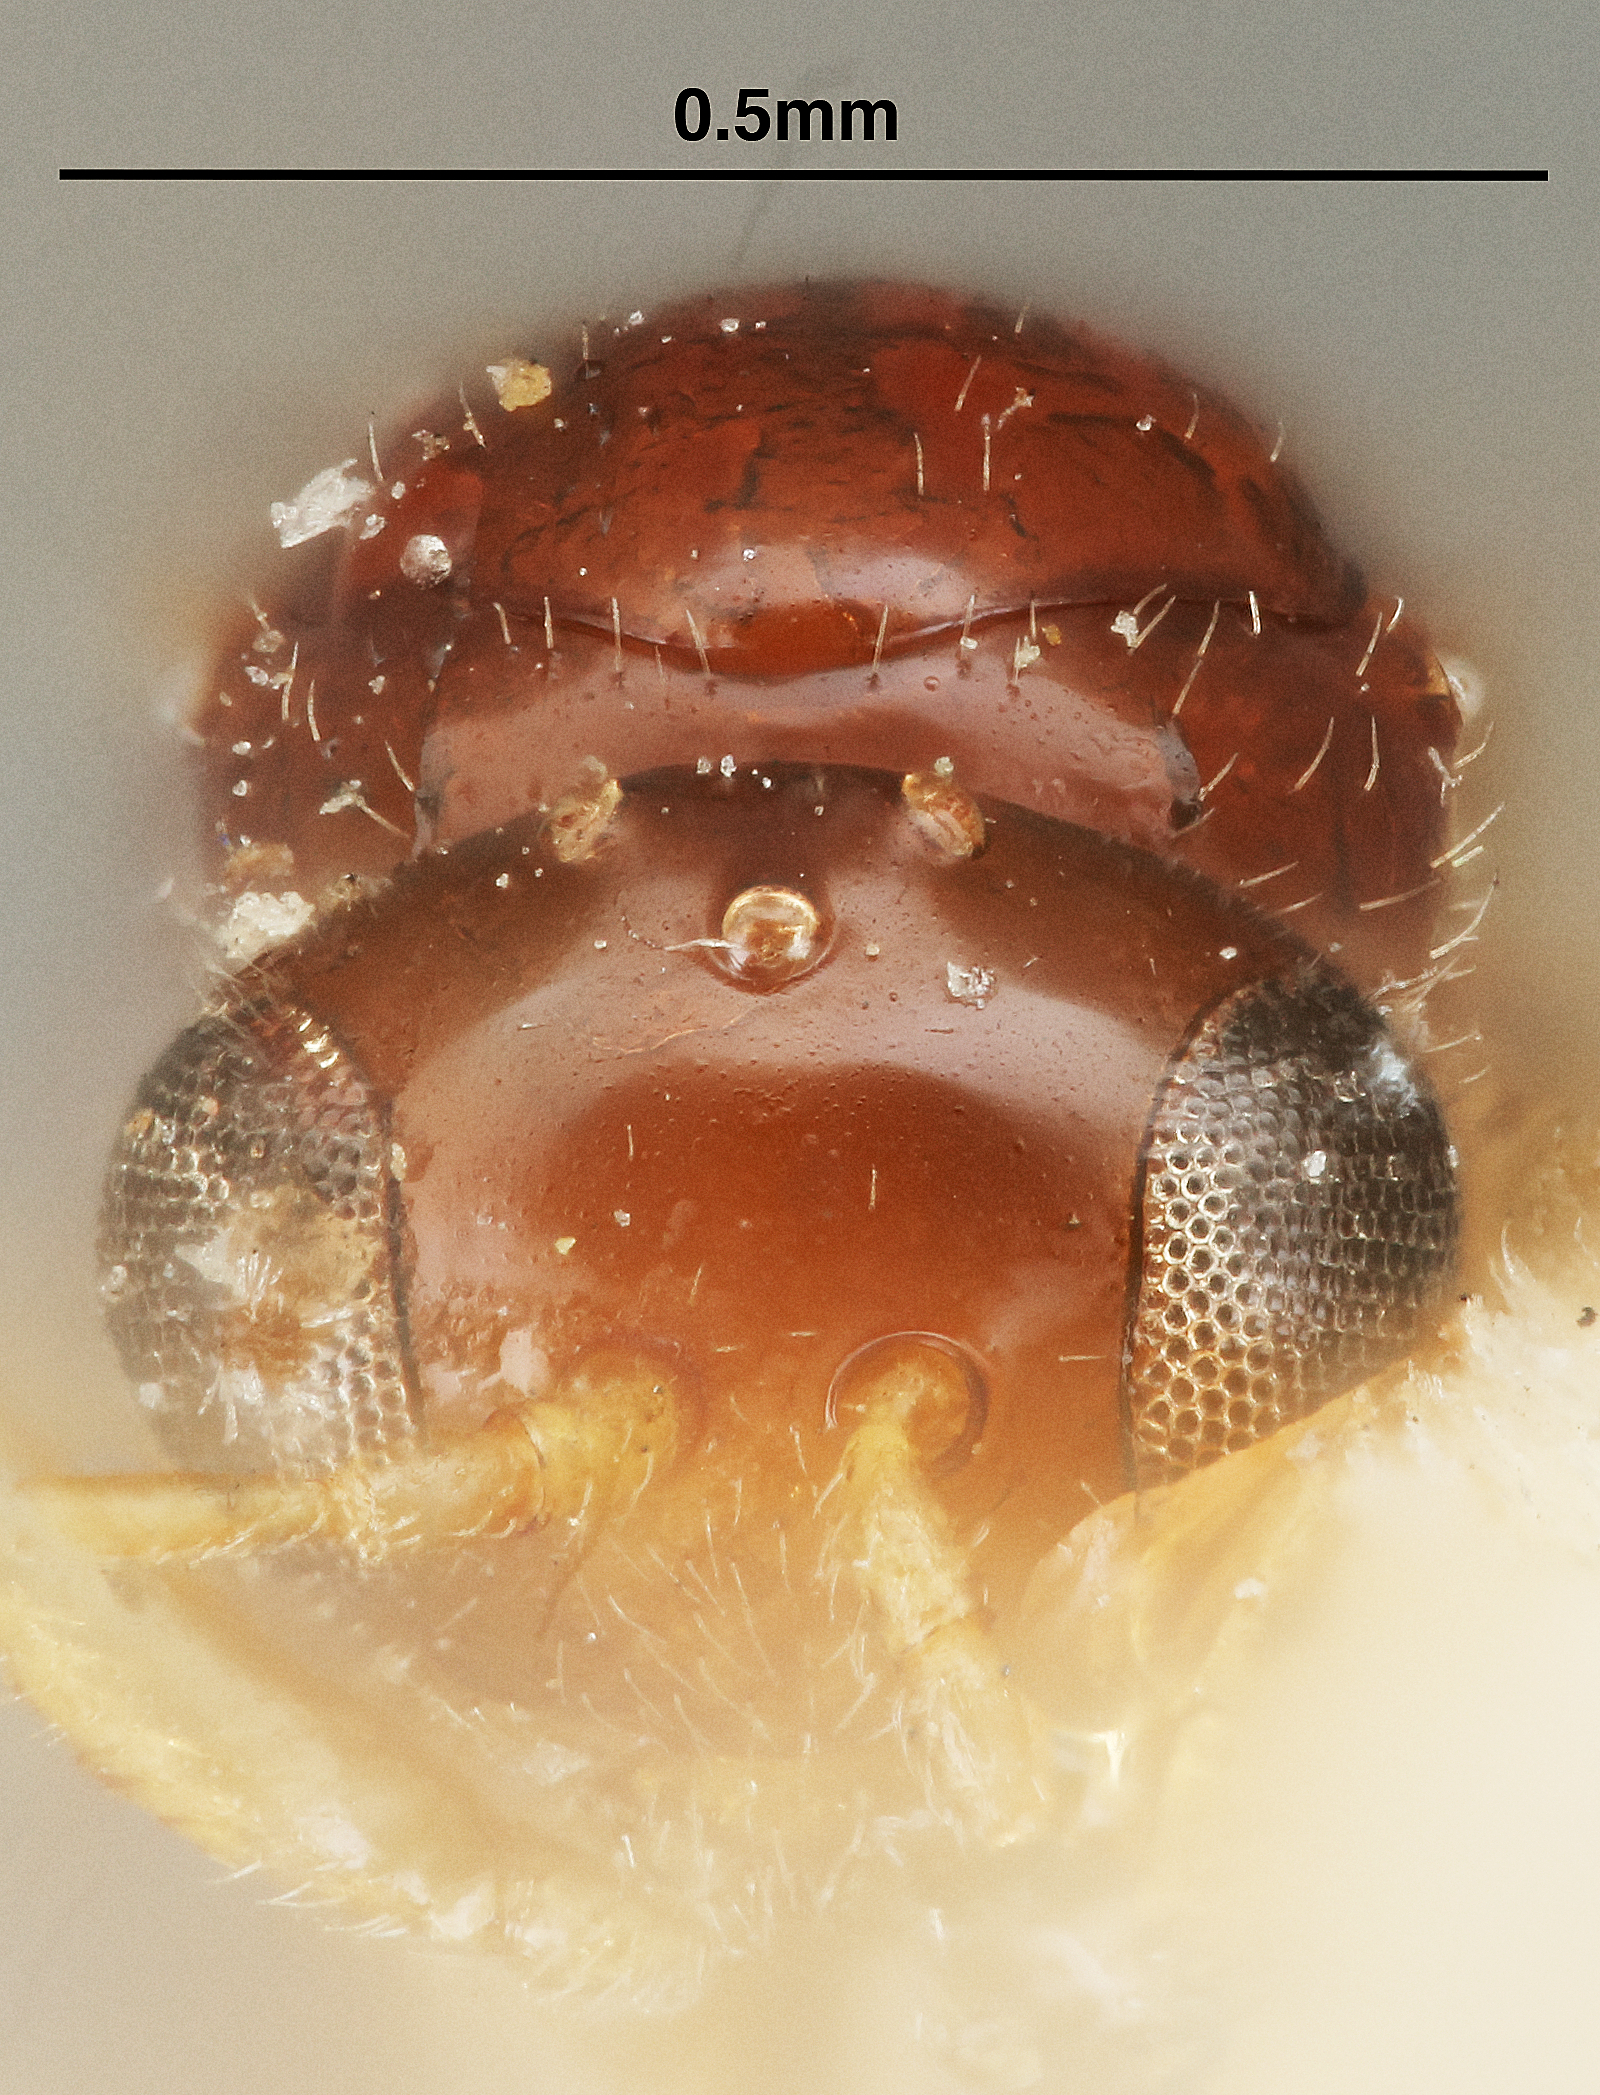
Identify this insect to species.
Allotria australiae
